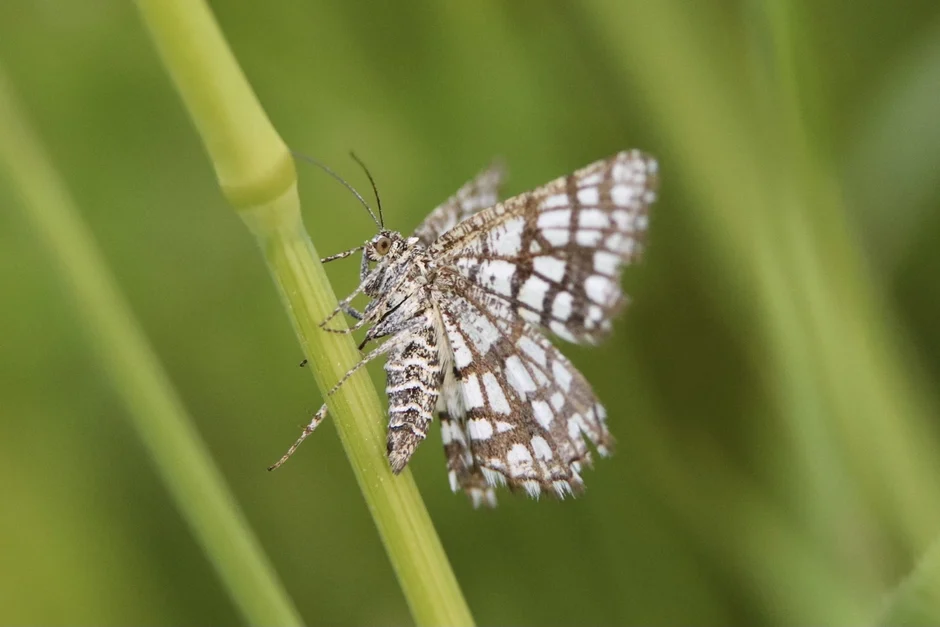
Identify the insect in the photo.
Chiasmia clathrata
